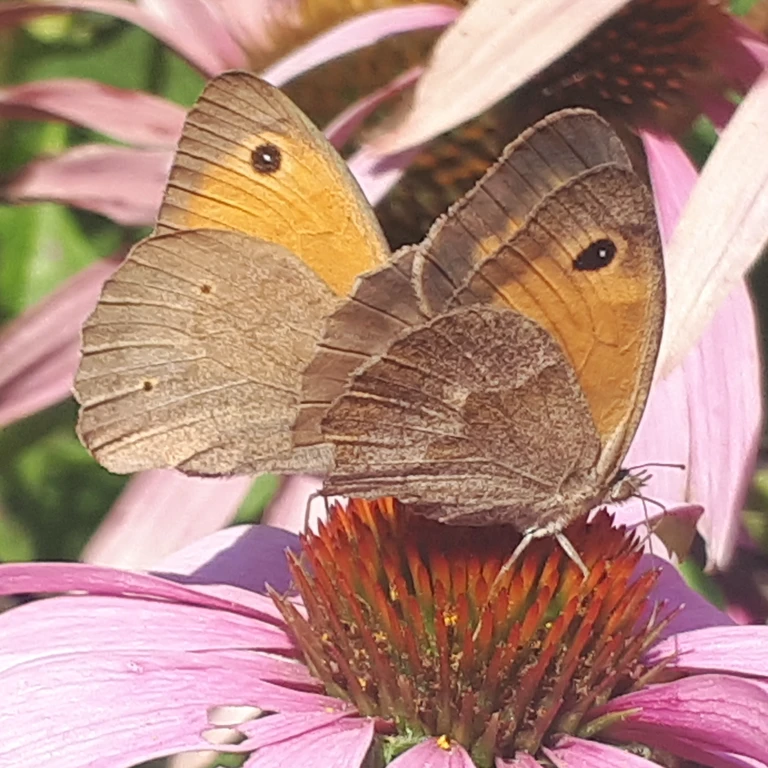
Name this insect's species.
Maniola jurtina
